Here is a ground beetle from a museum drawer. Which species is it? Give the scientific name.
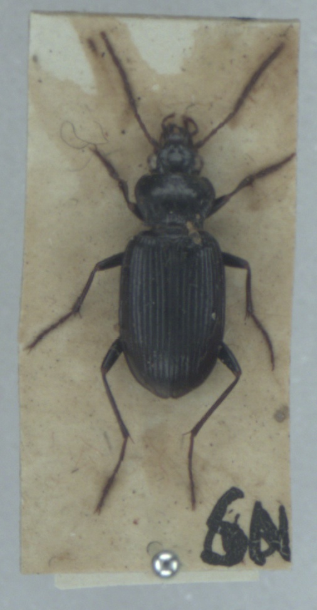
Nebria brevicollis
